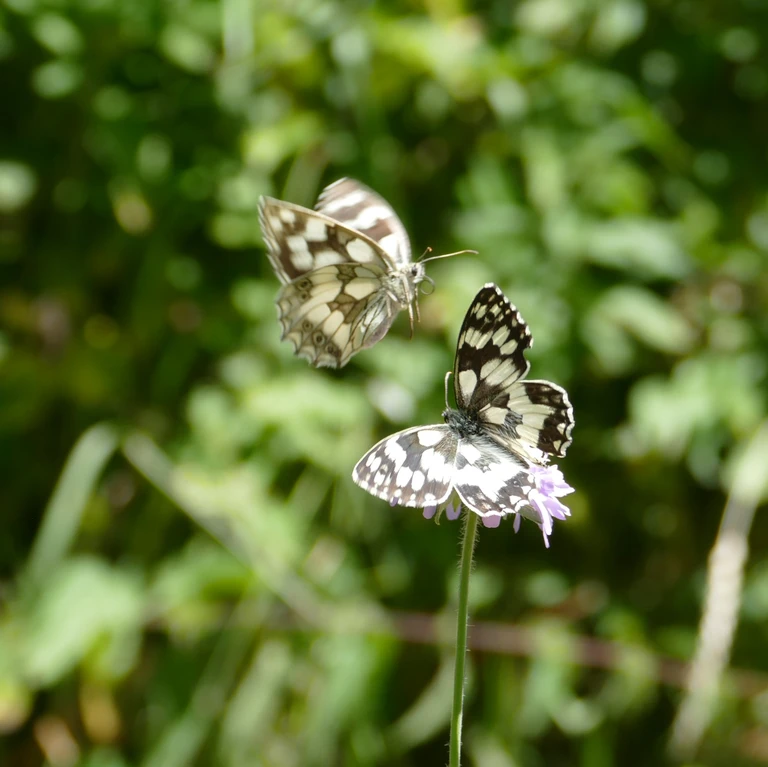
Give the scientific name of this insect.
Melanargia galathea
